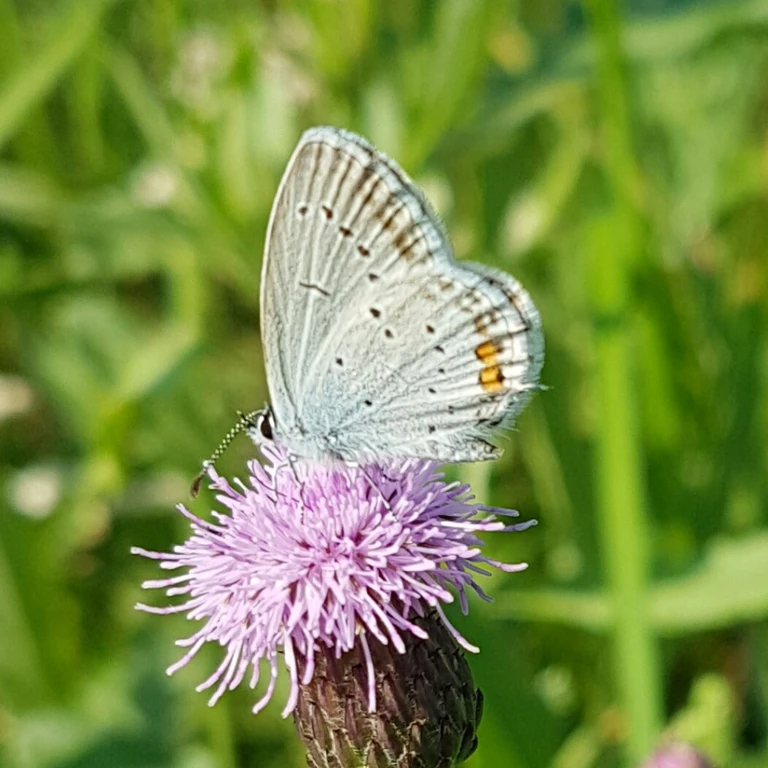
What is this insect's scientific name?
Cupido argiades (also Elkalyce argiades)
